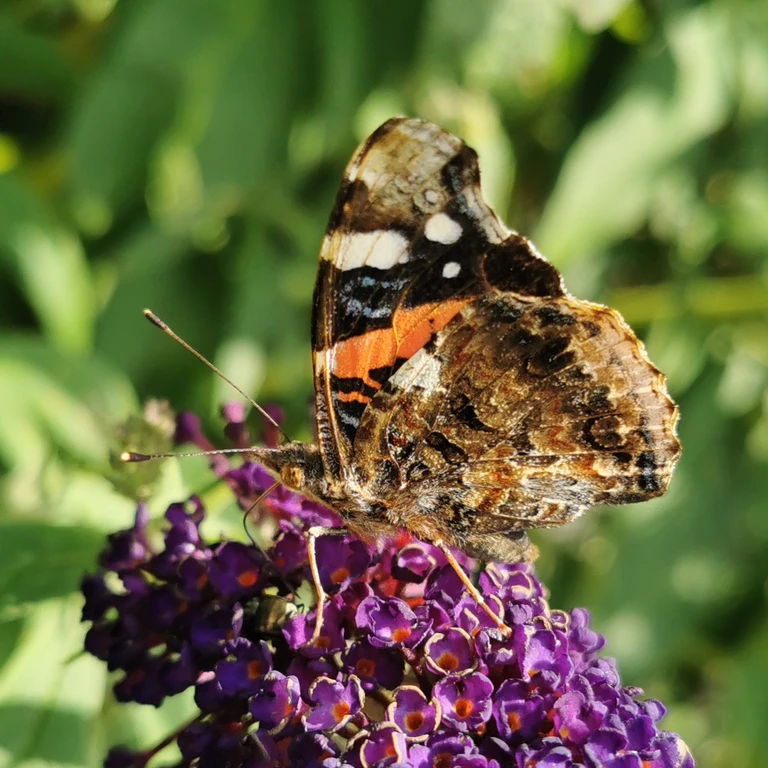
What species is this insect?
Vanessa atalanta
